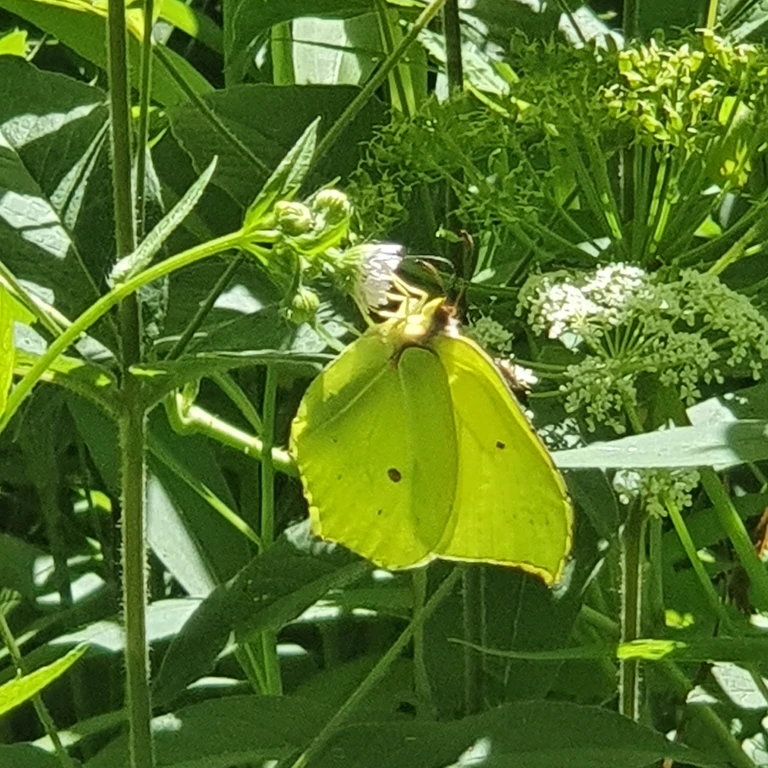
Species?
Gonepteryx rhamni
